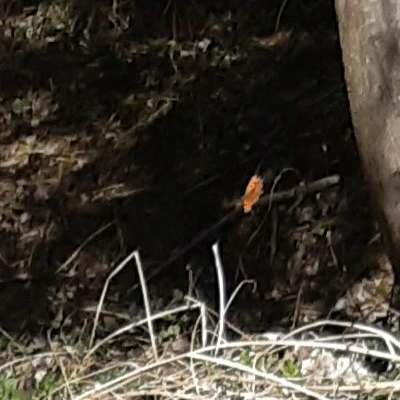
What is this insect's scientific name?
Polygonia c-album
